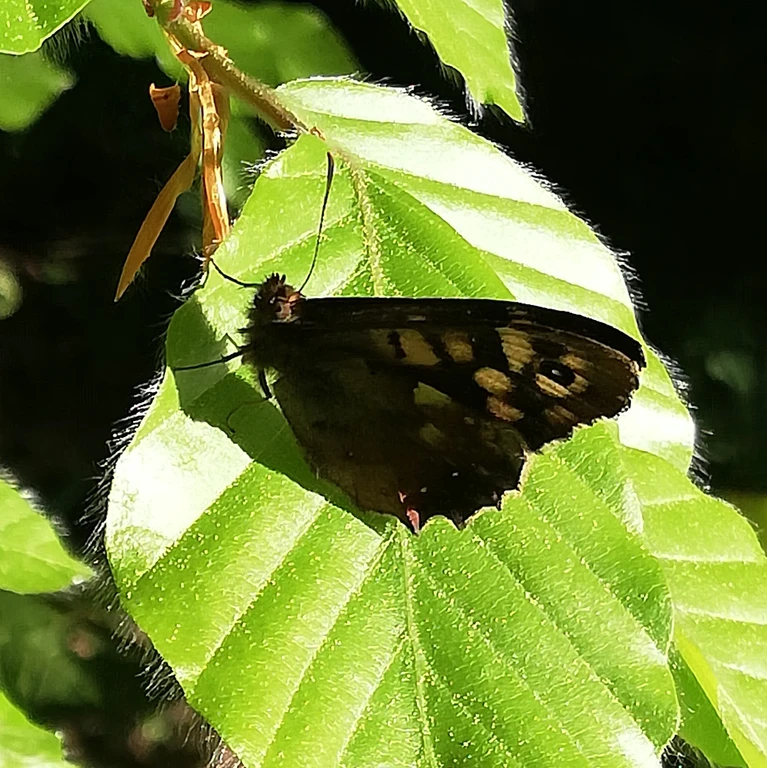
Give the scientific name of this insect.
Pararge aegeria
